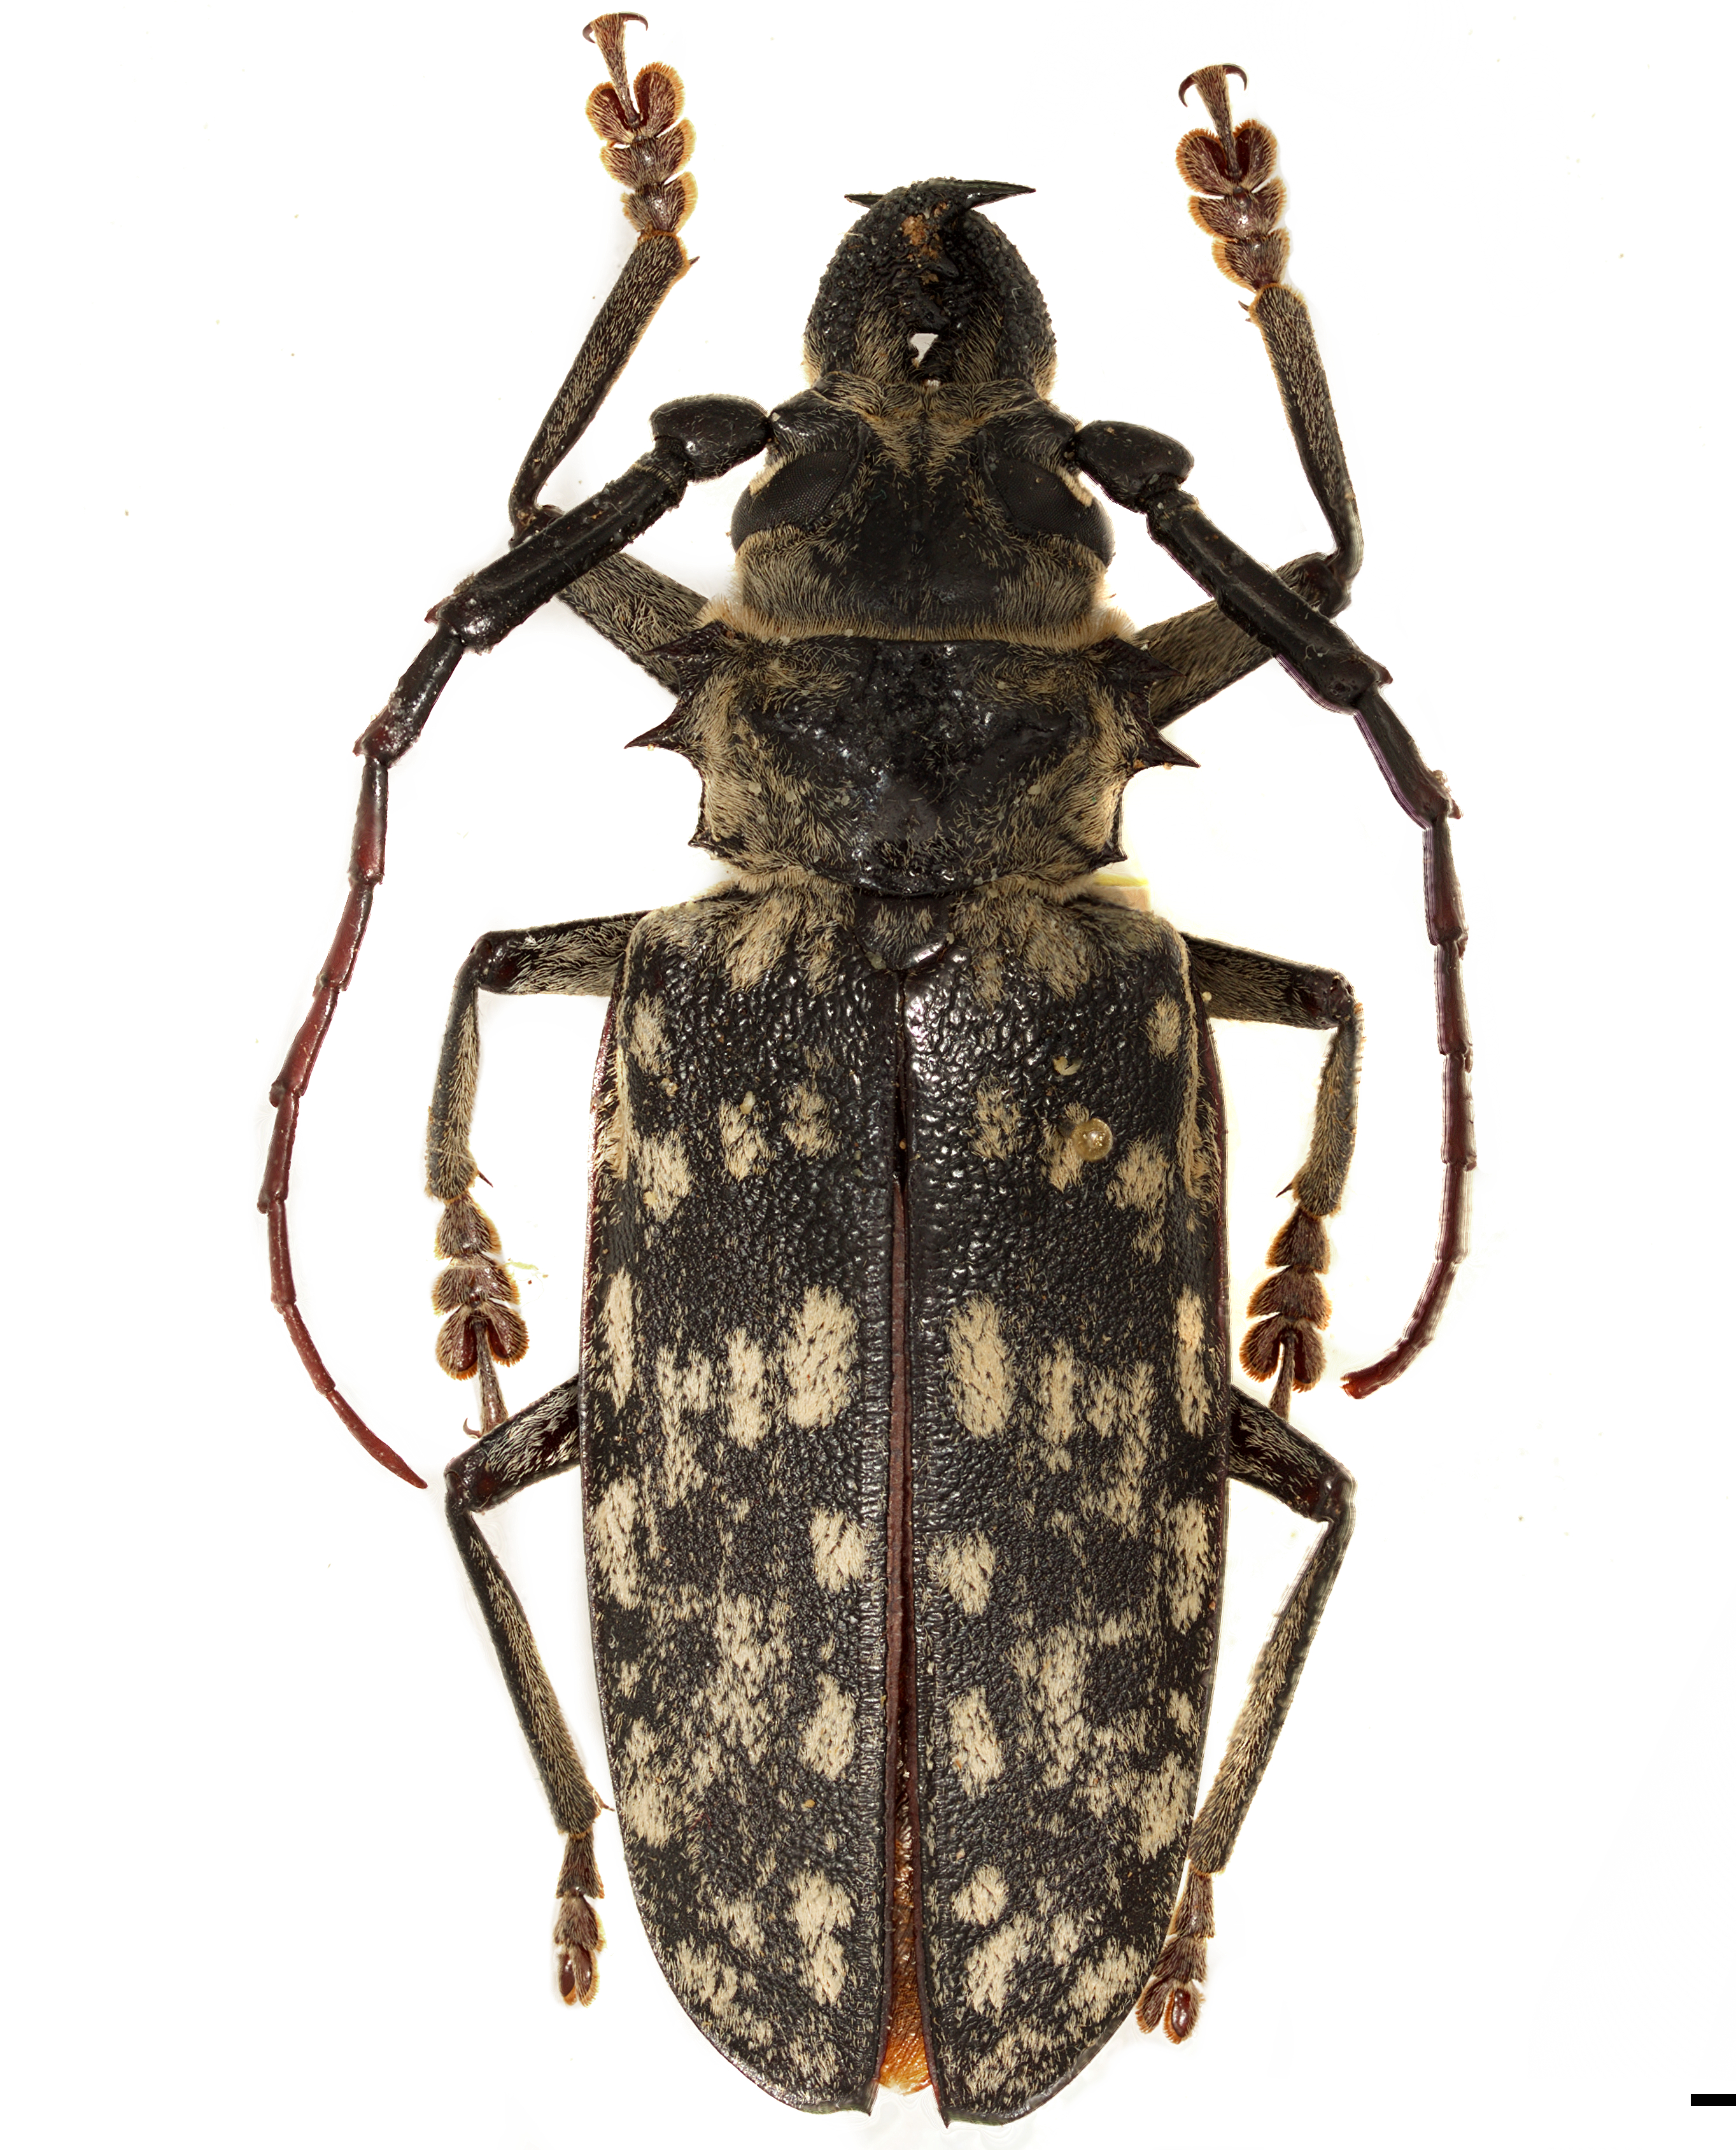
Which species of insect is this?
Tithoes confinis
